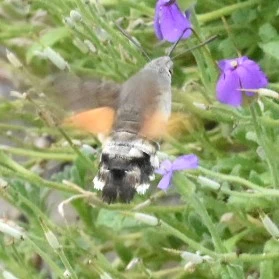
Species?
Macroglossum stellatarum
